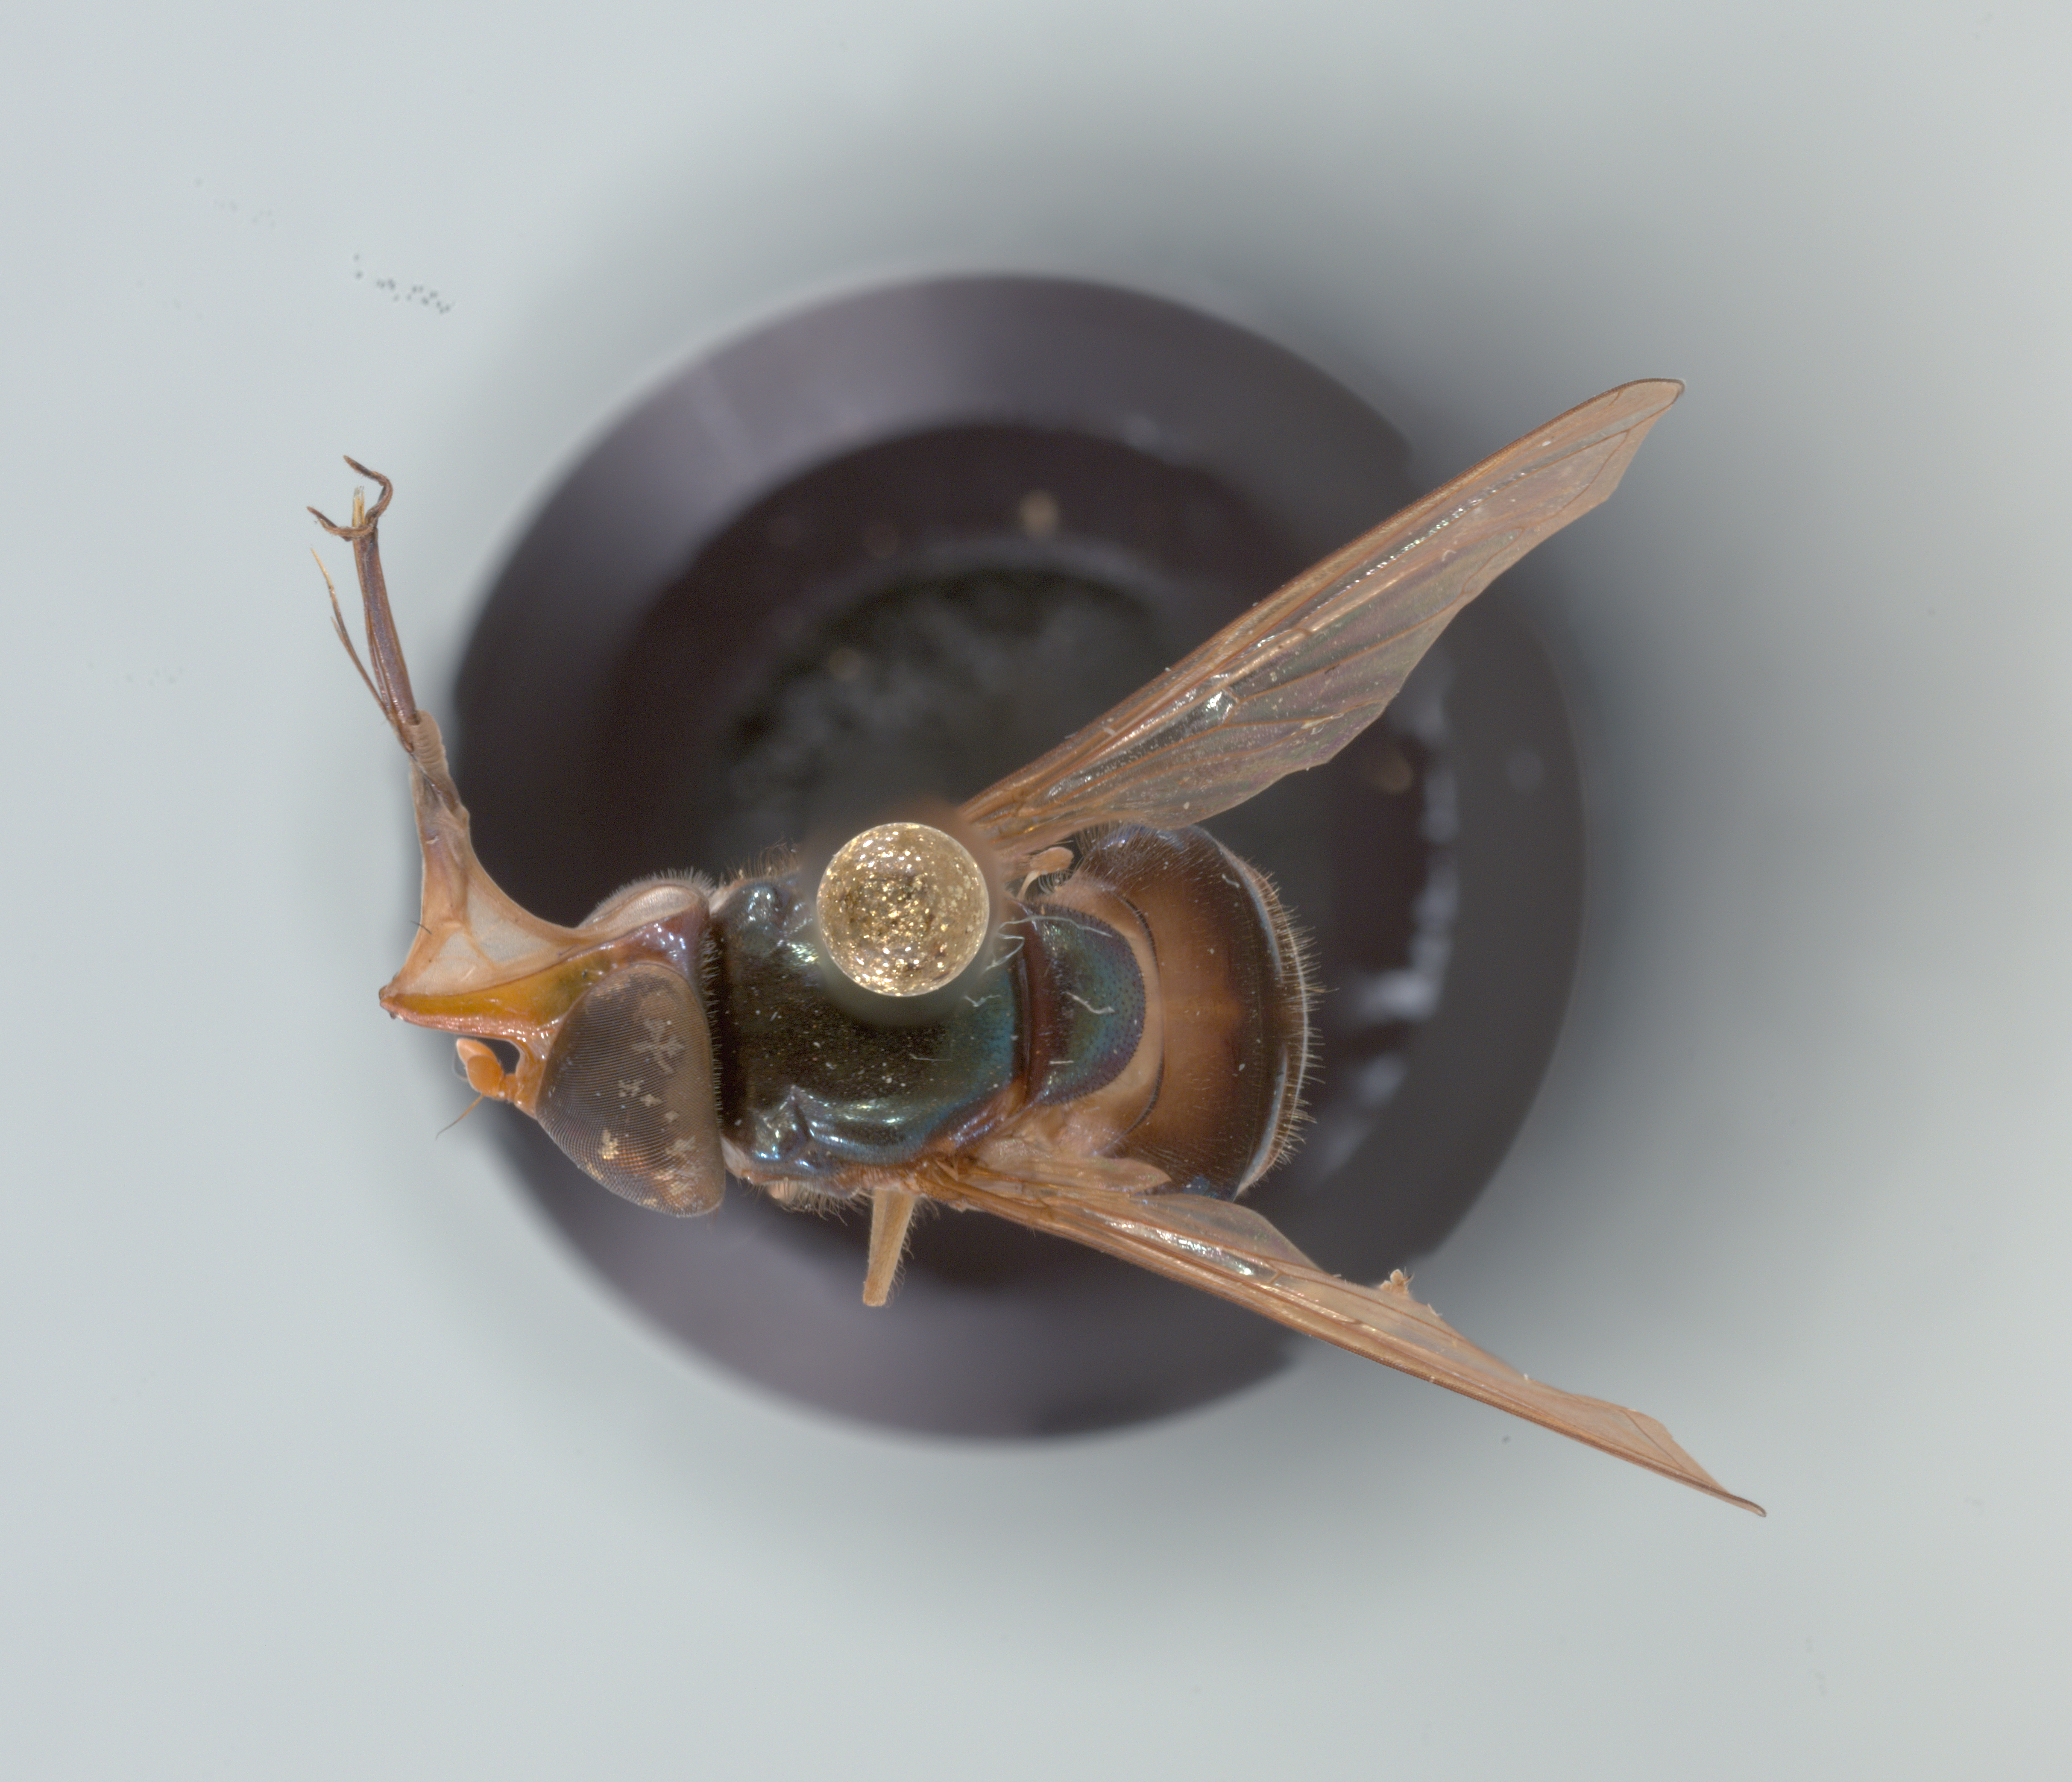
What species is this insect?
Rhingia caerulescens
